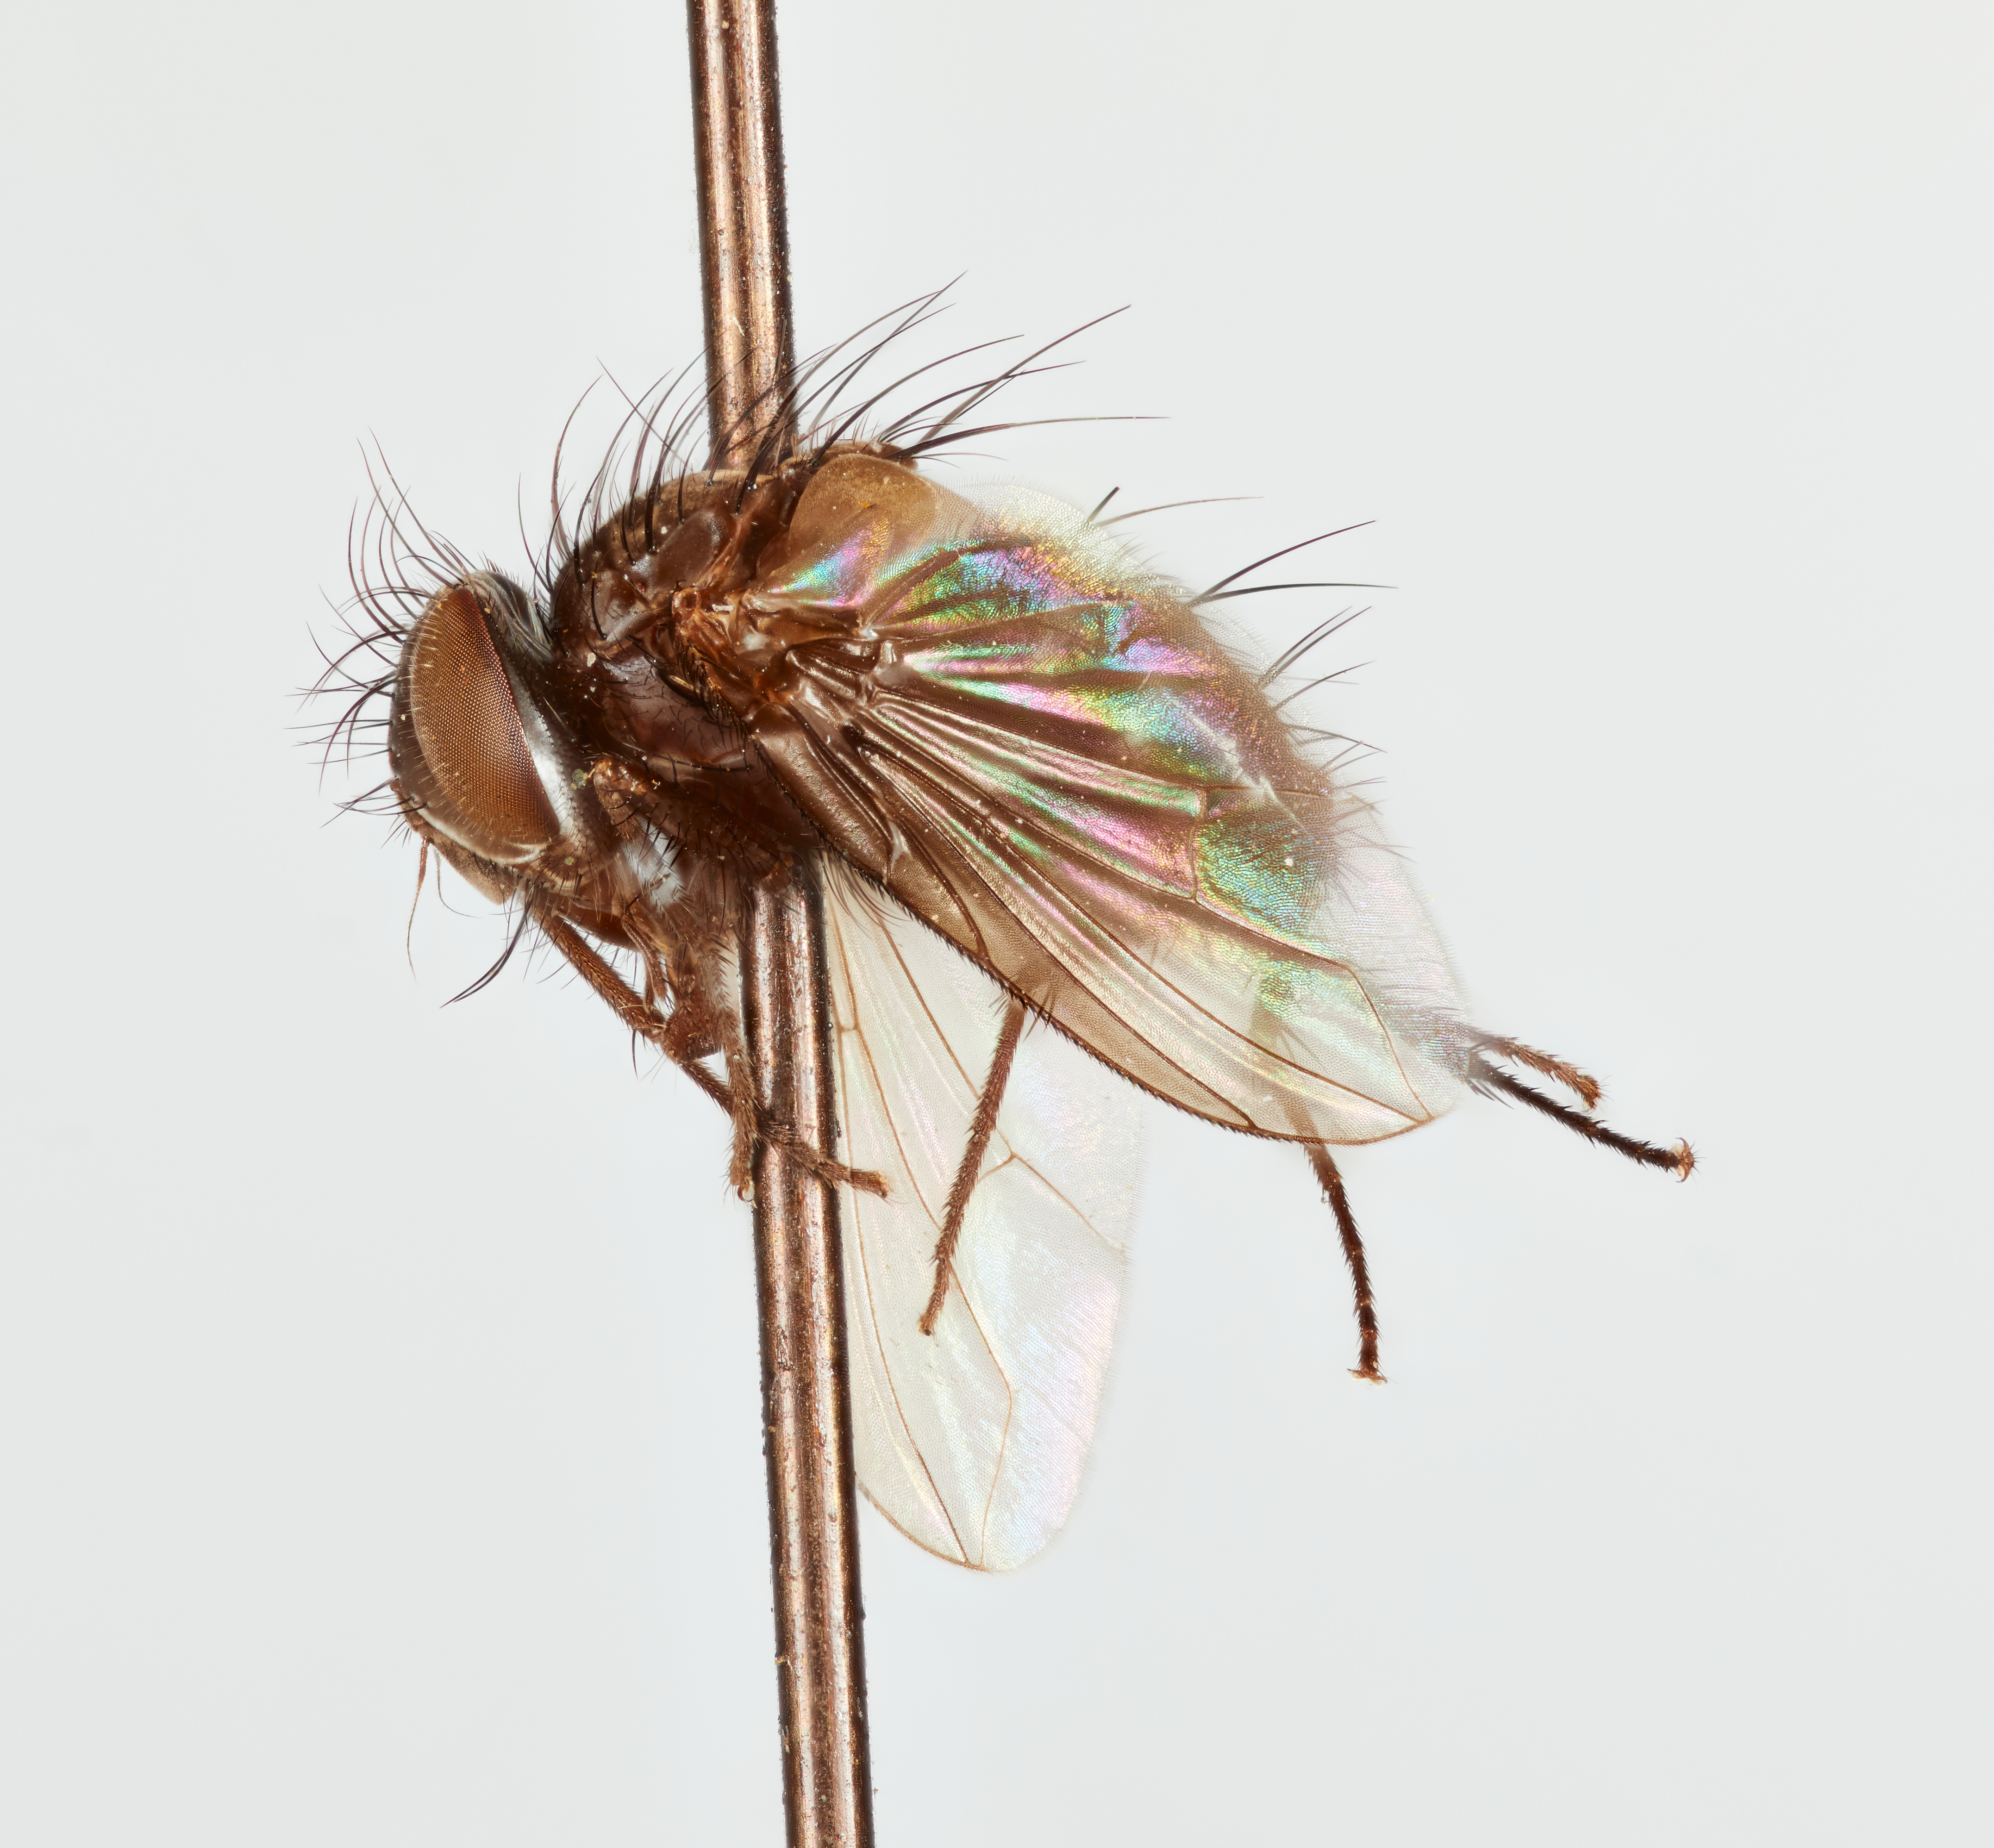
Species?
Hemiargyrophylax punctilucis
